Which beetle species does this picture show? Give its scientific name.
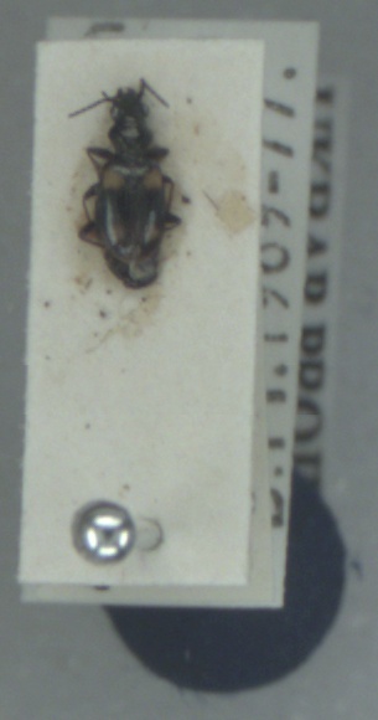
Bembidion quadripustulatum
